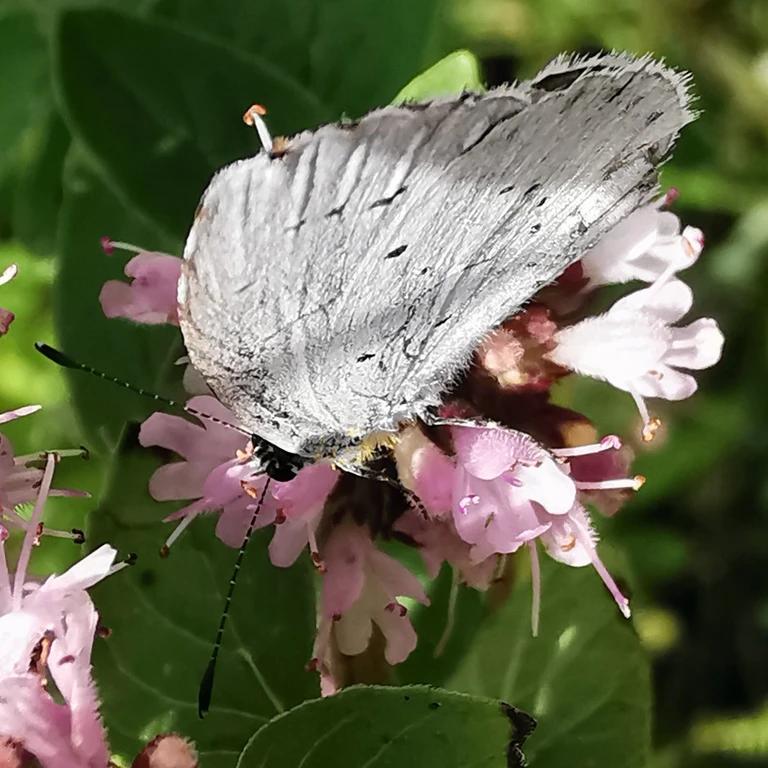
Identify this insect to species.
Celastrina argiolus
